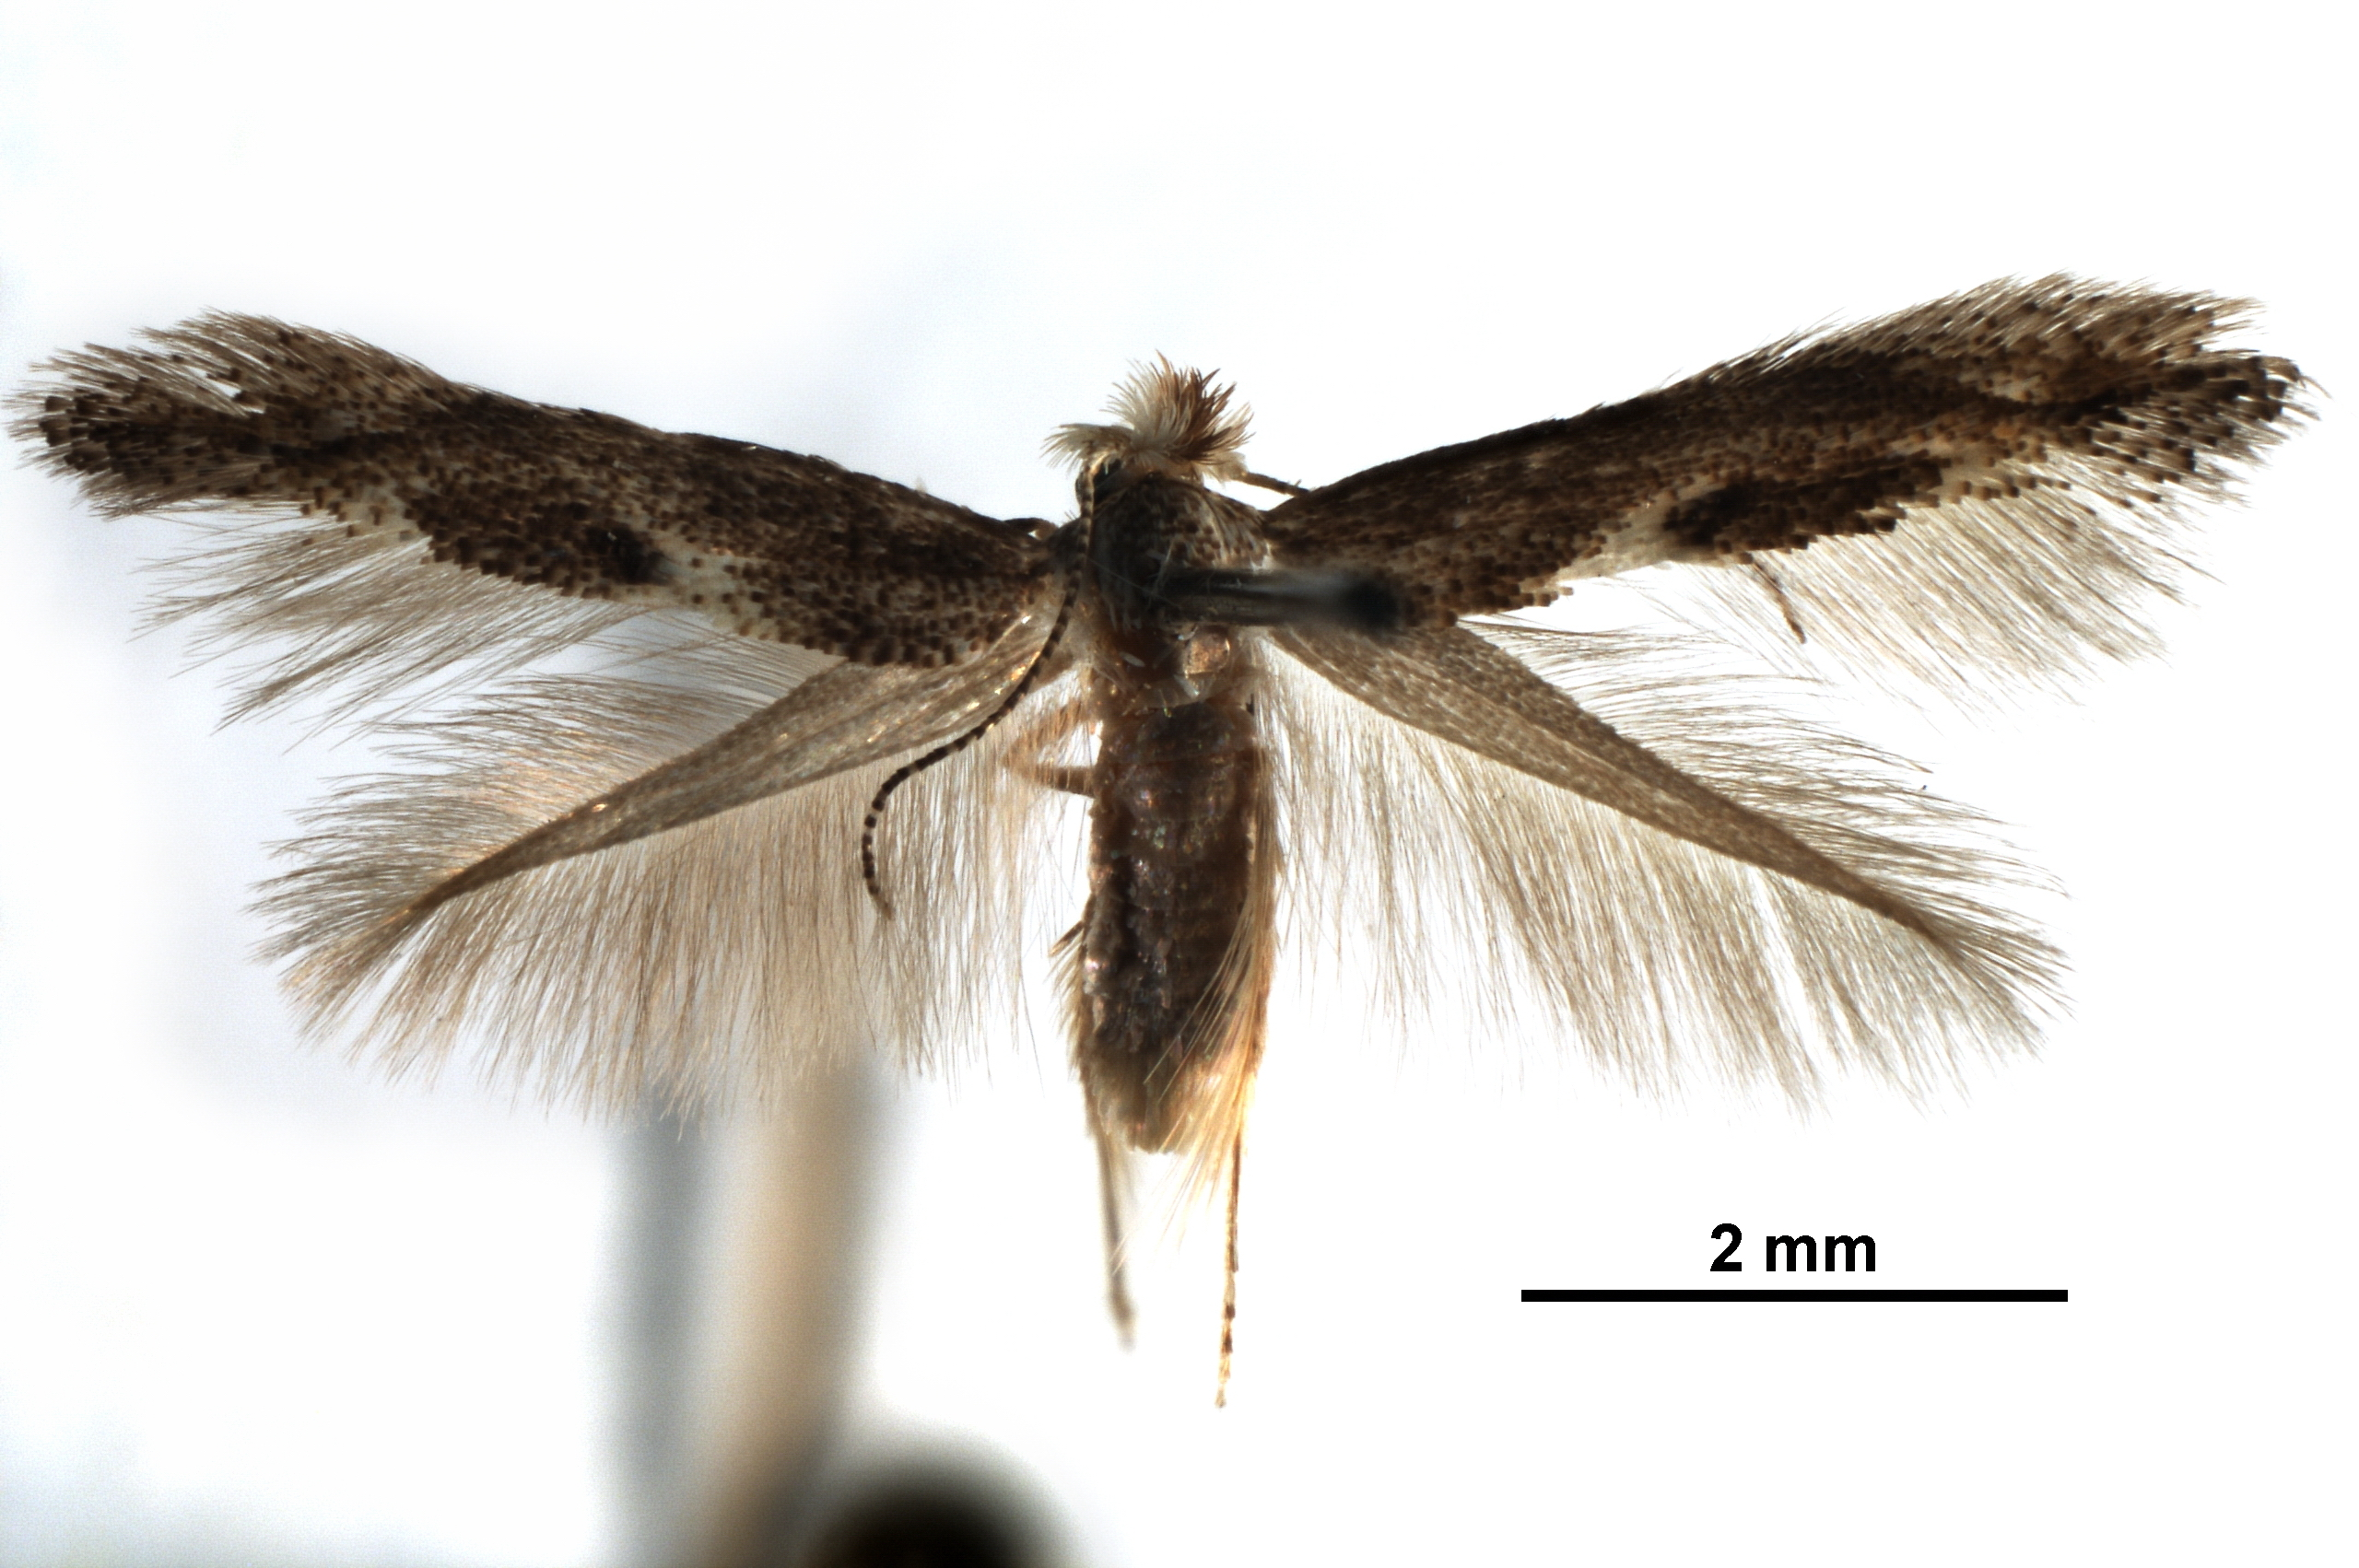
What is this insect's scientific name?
Bucculatrix canadensisella
